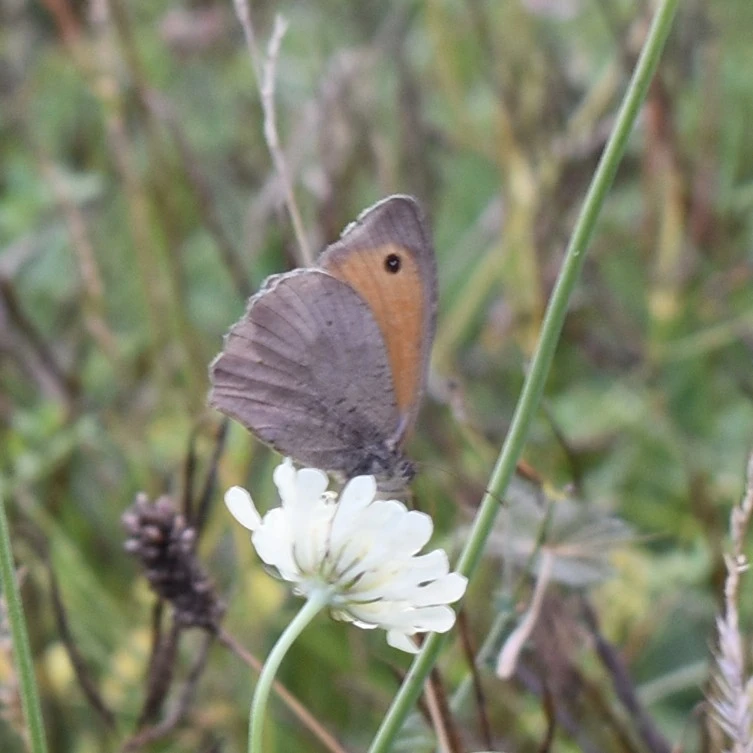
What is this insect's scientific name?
Maniola jurtina
